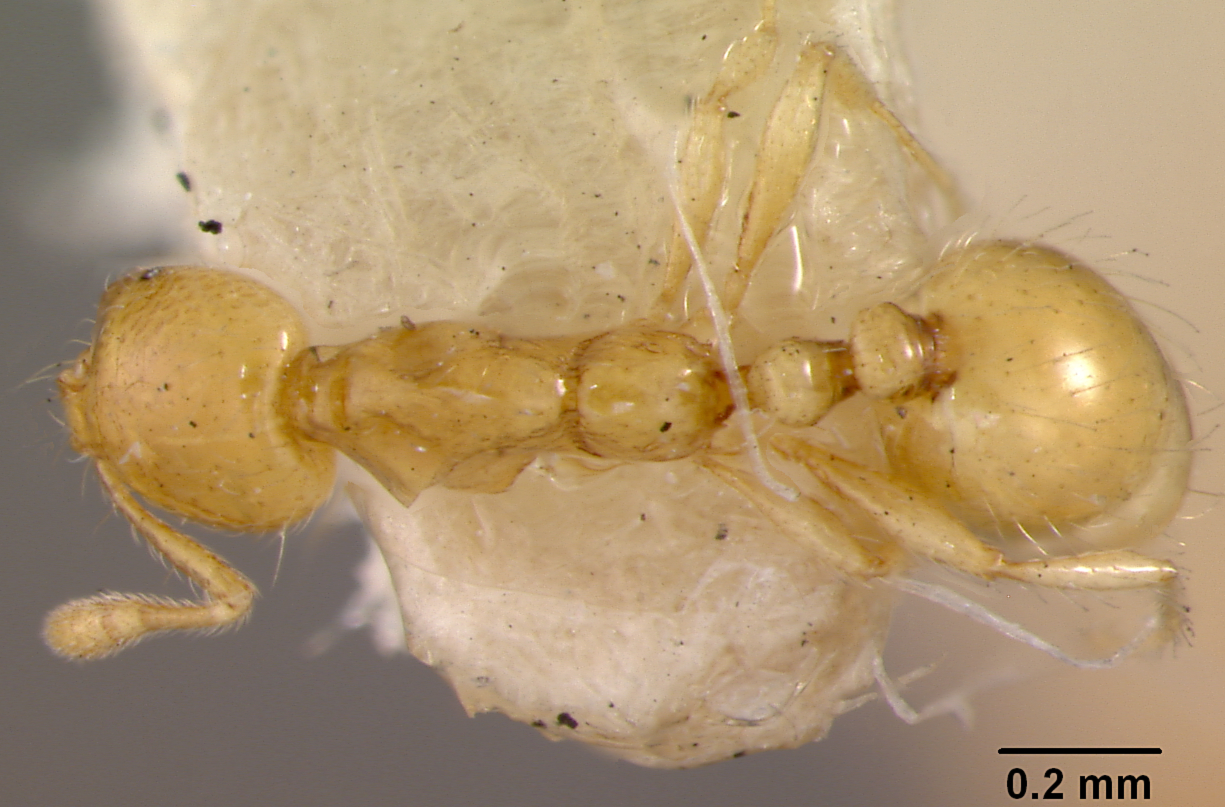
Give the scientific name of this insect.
Solenopsis helena
